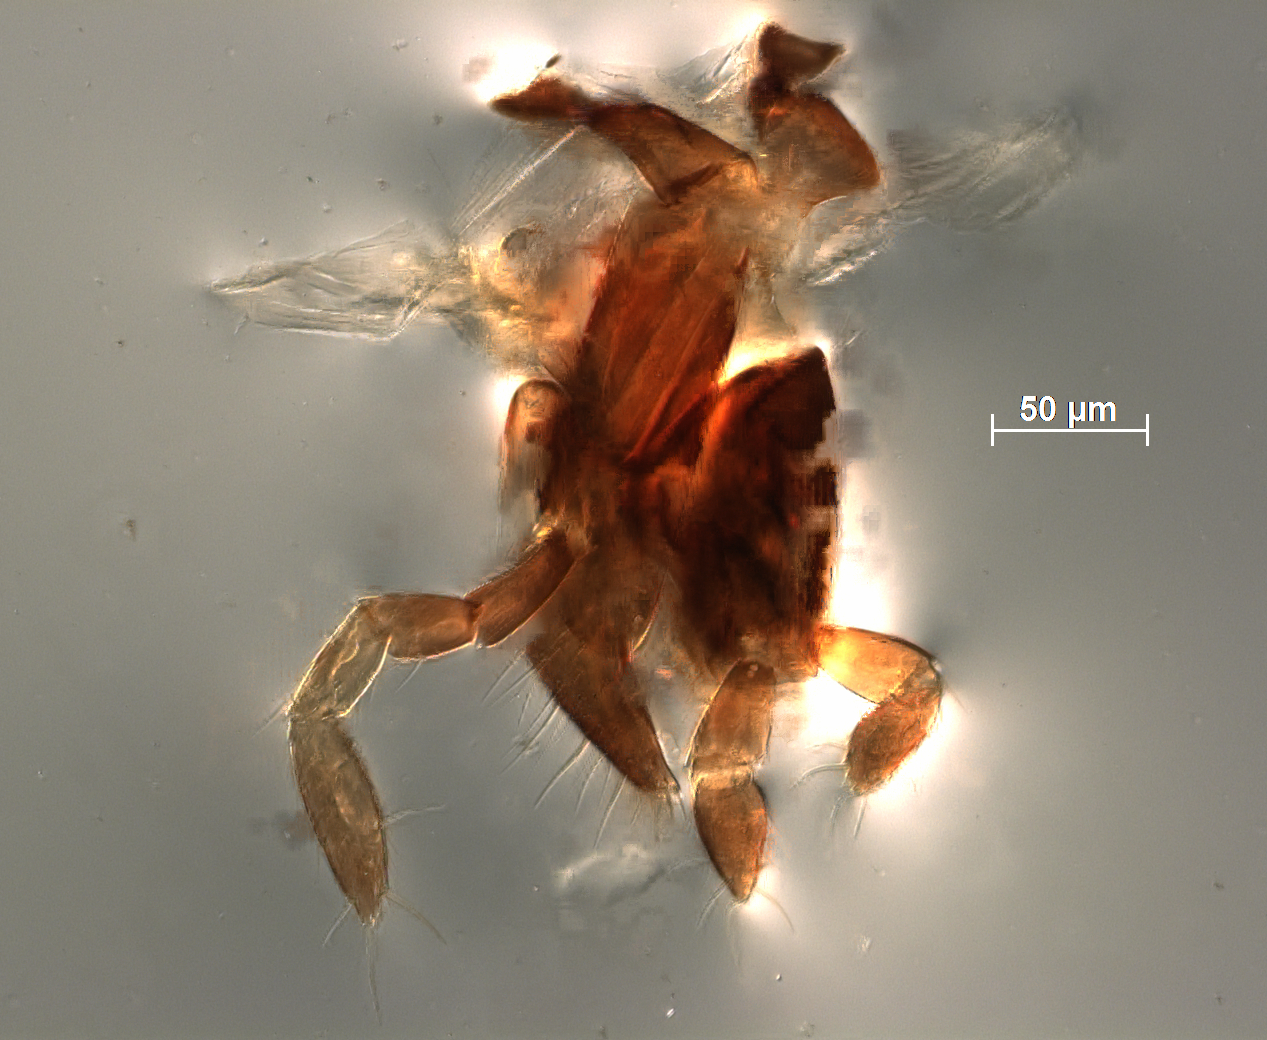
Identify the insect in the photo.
Pachyneuron deccanensis
